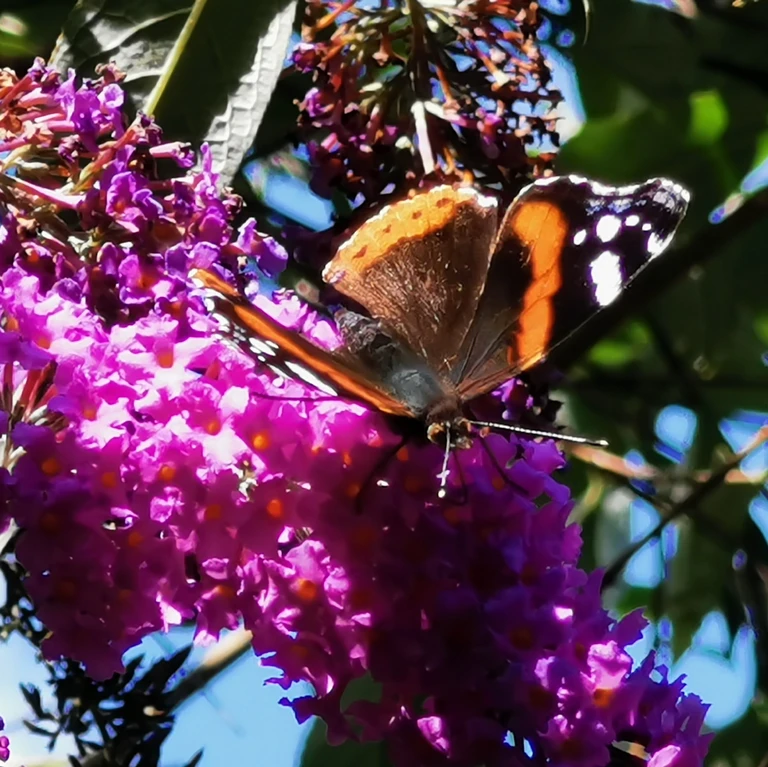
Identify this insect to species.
Vanessa atalanta
